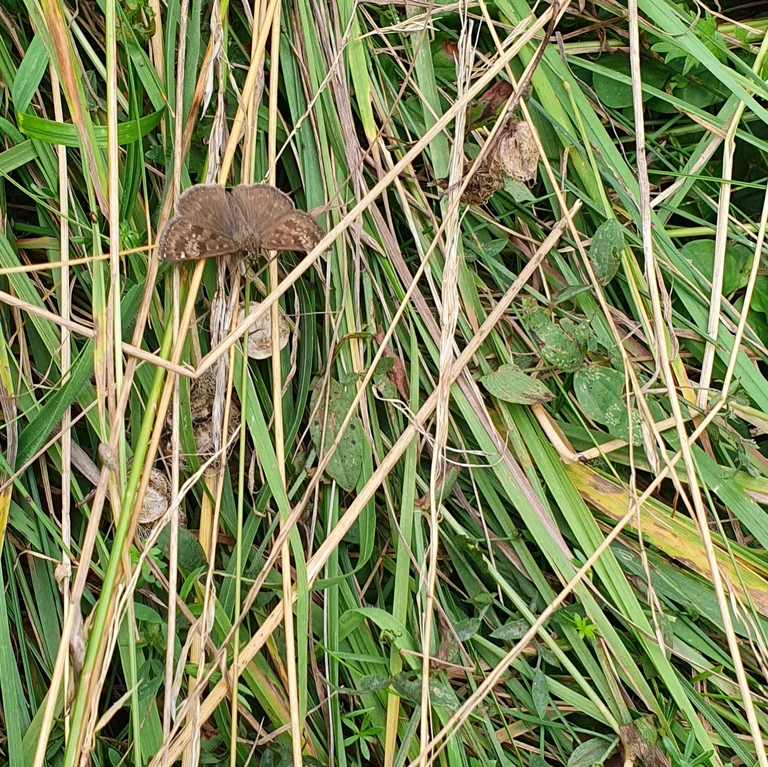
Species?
Erynnis tages
